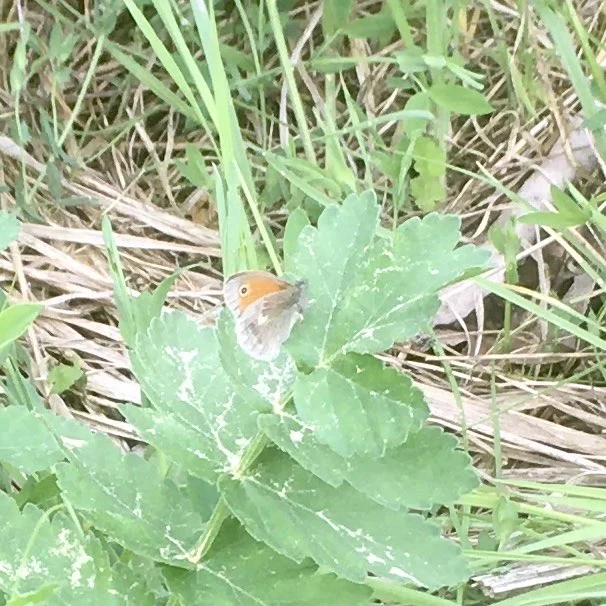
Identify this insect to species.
Coenonympha pamphilus
